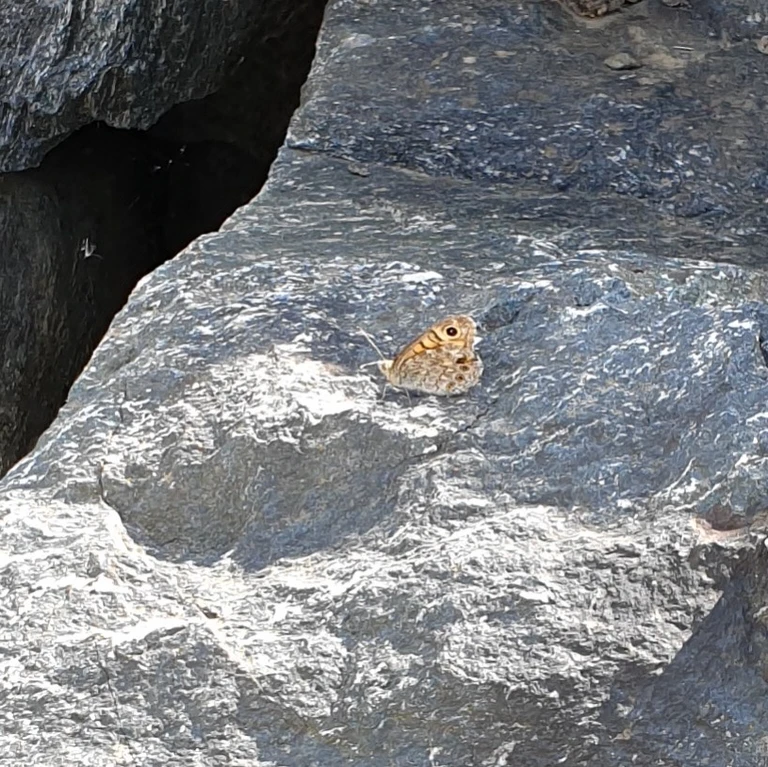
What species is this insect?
Lasiommata megera (also Pararge megera)
